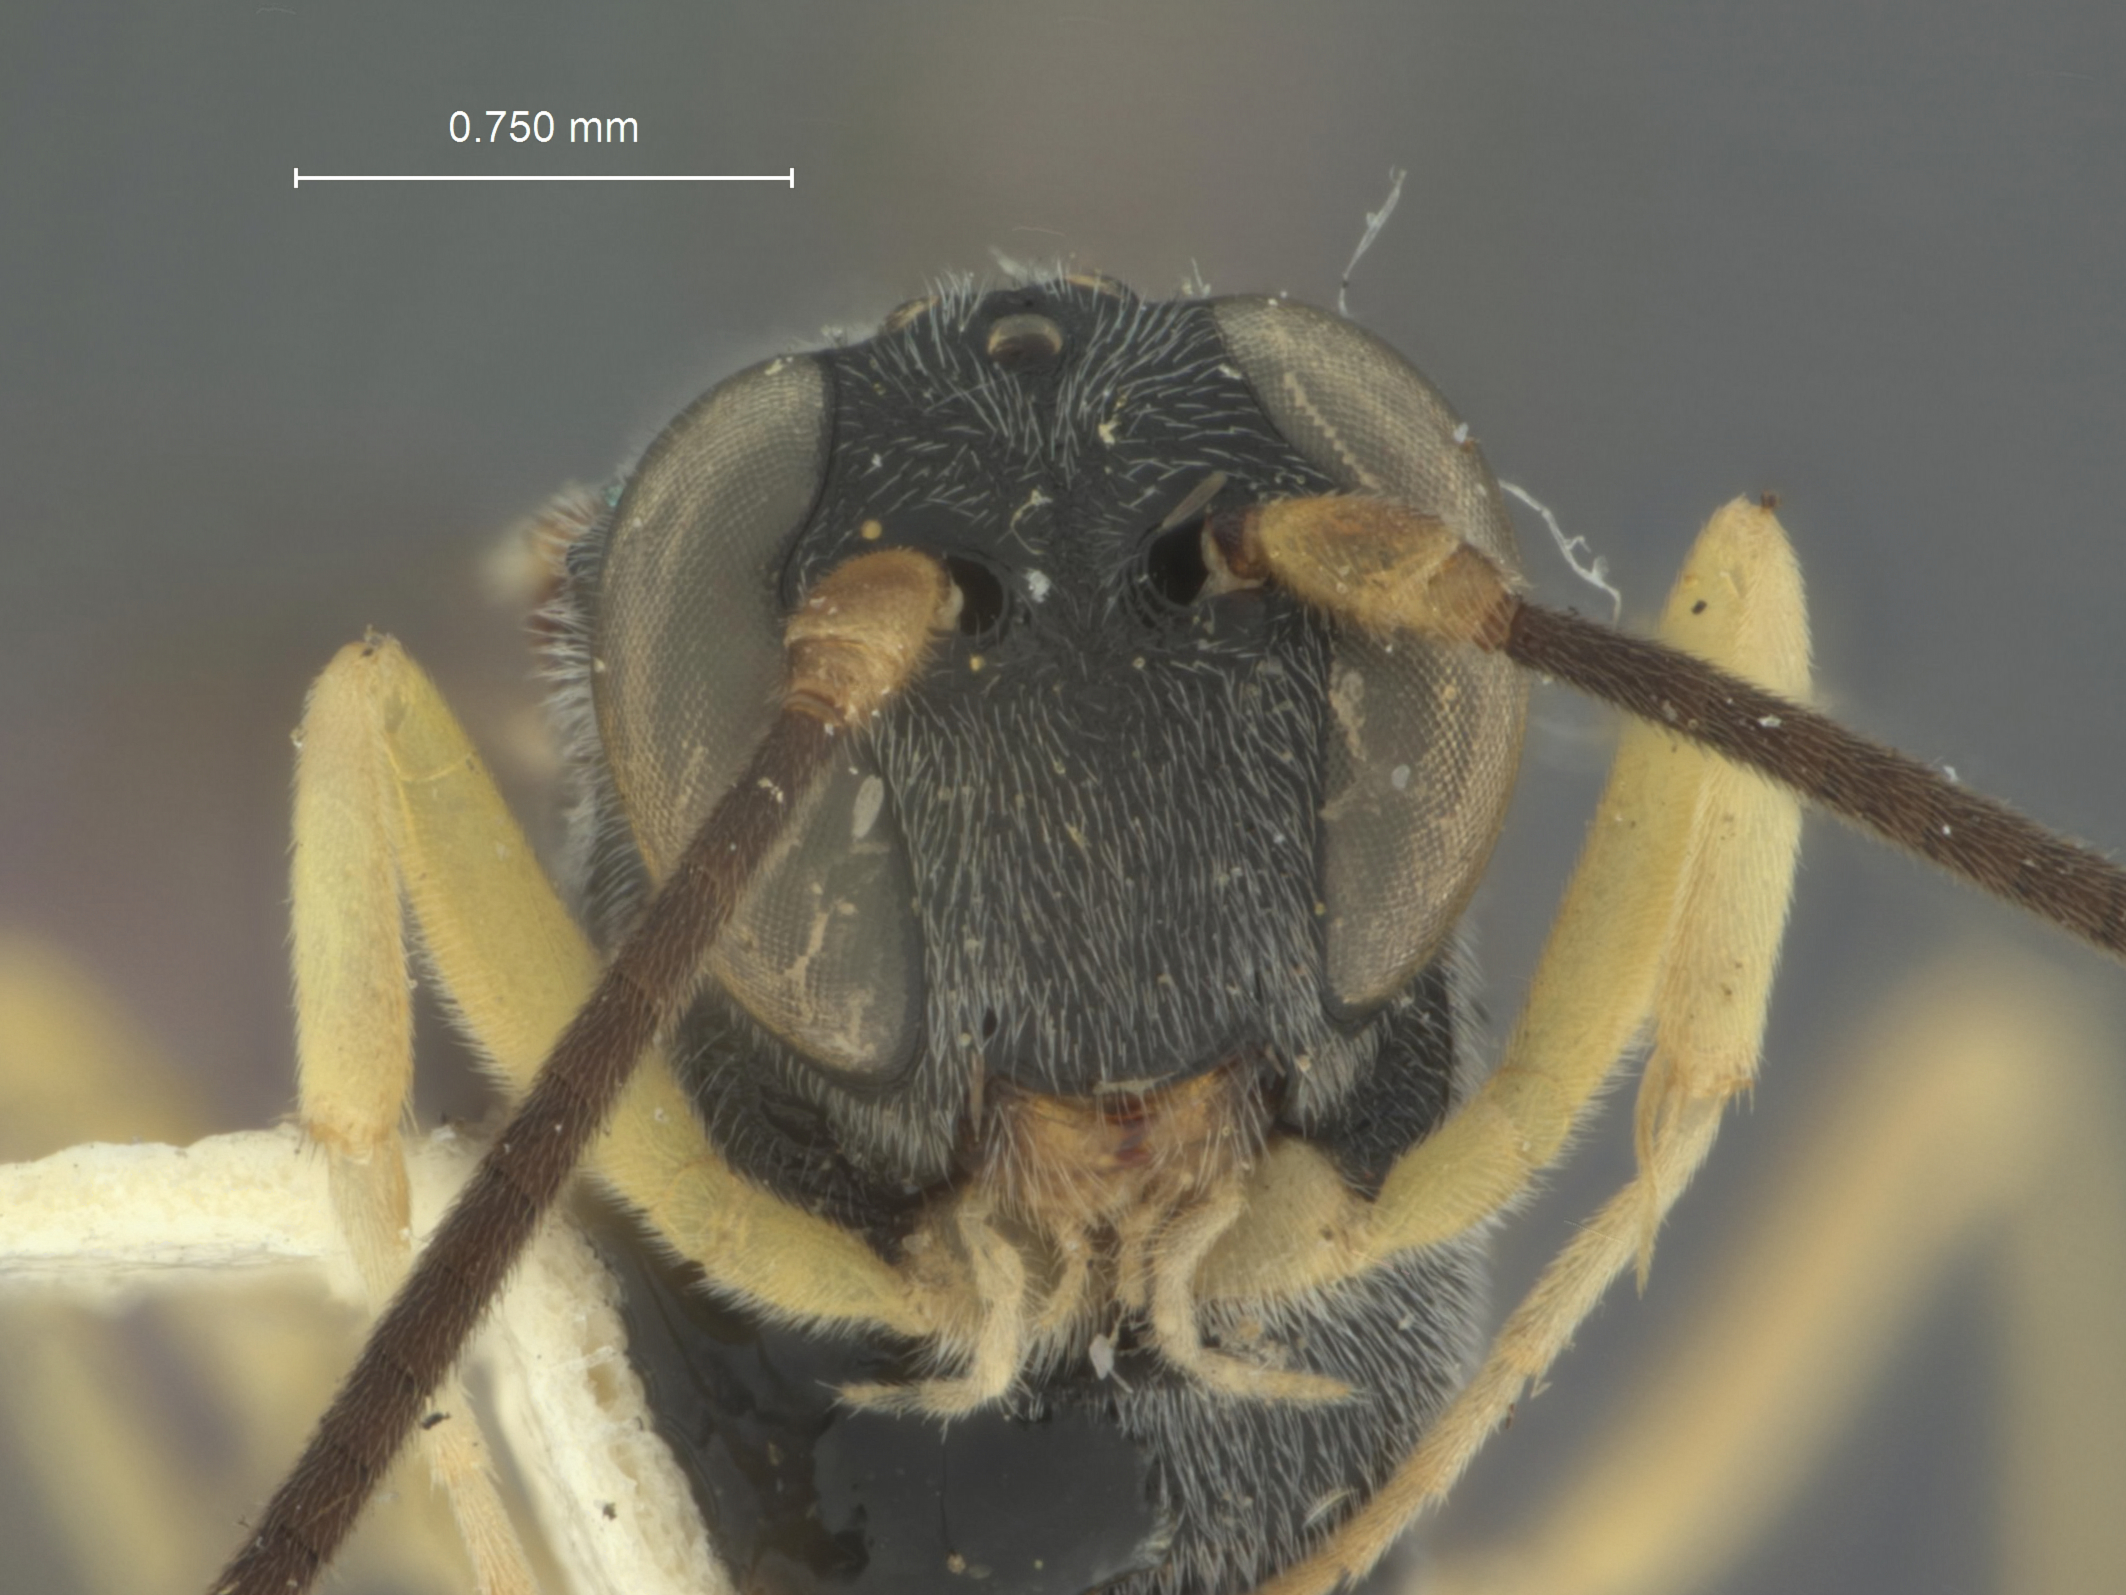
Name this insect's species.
Charops longiventris
